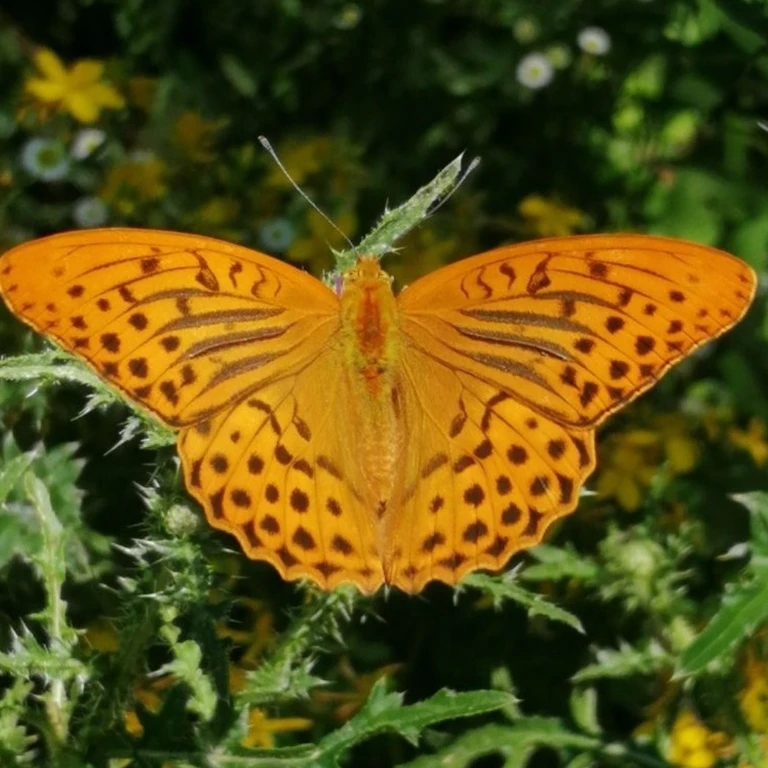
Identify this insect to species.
Argynnis paphia
